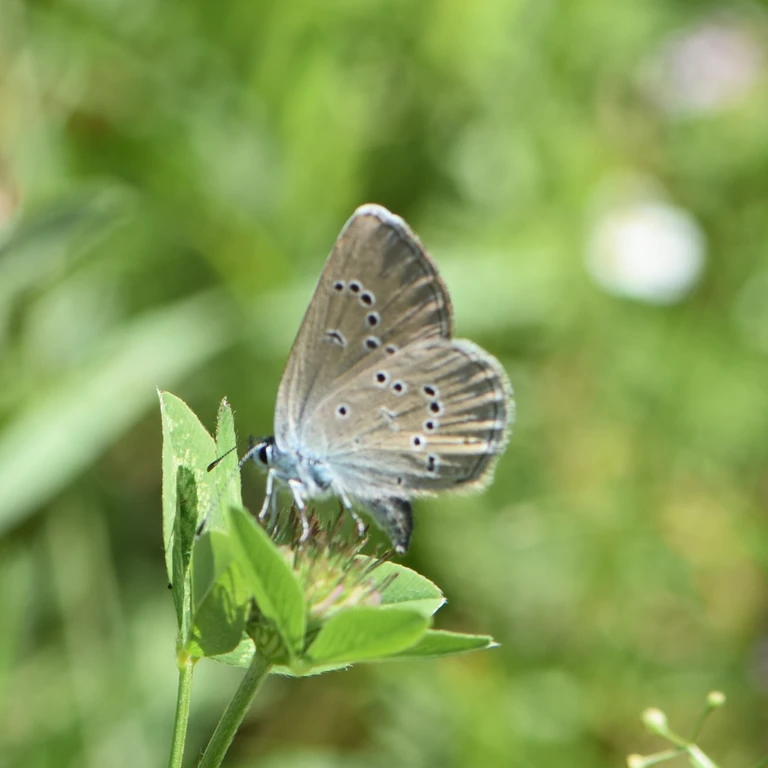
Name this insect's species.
Cyaniris semiargus
